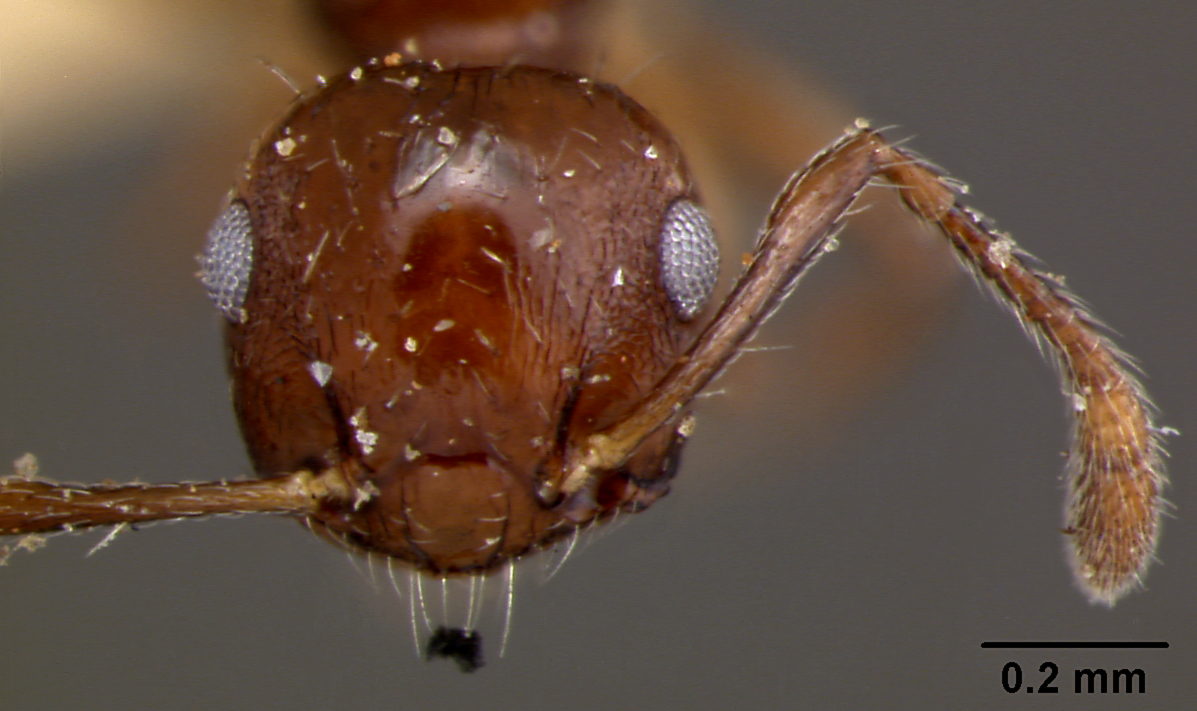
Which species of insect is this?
Crematogaster sculpturata
